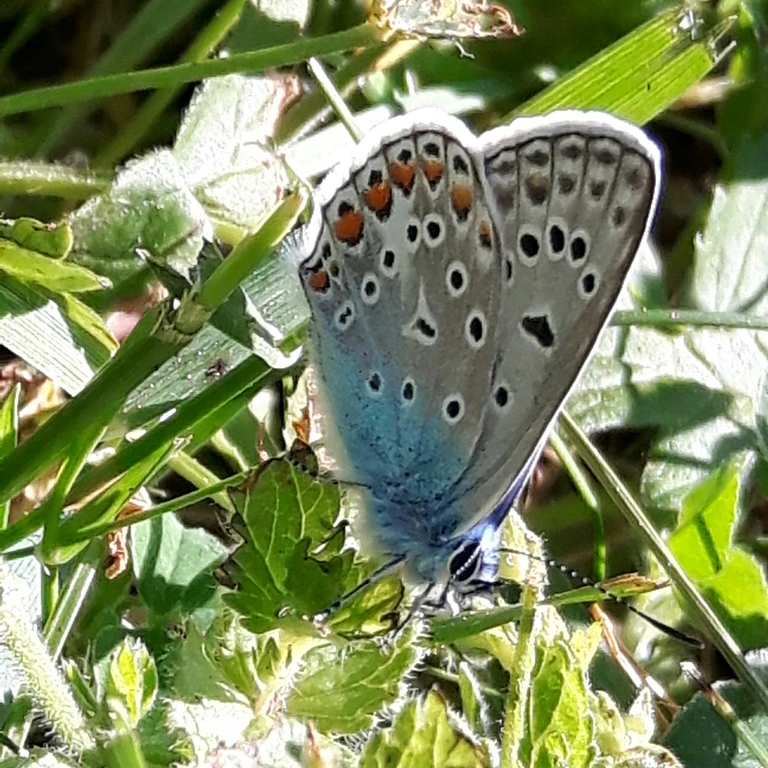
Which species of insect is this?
Polyommatus icarus
